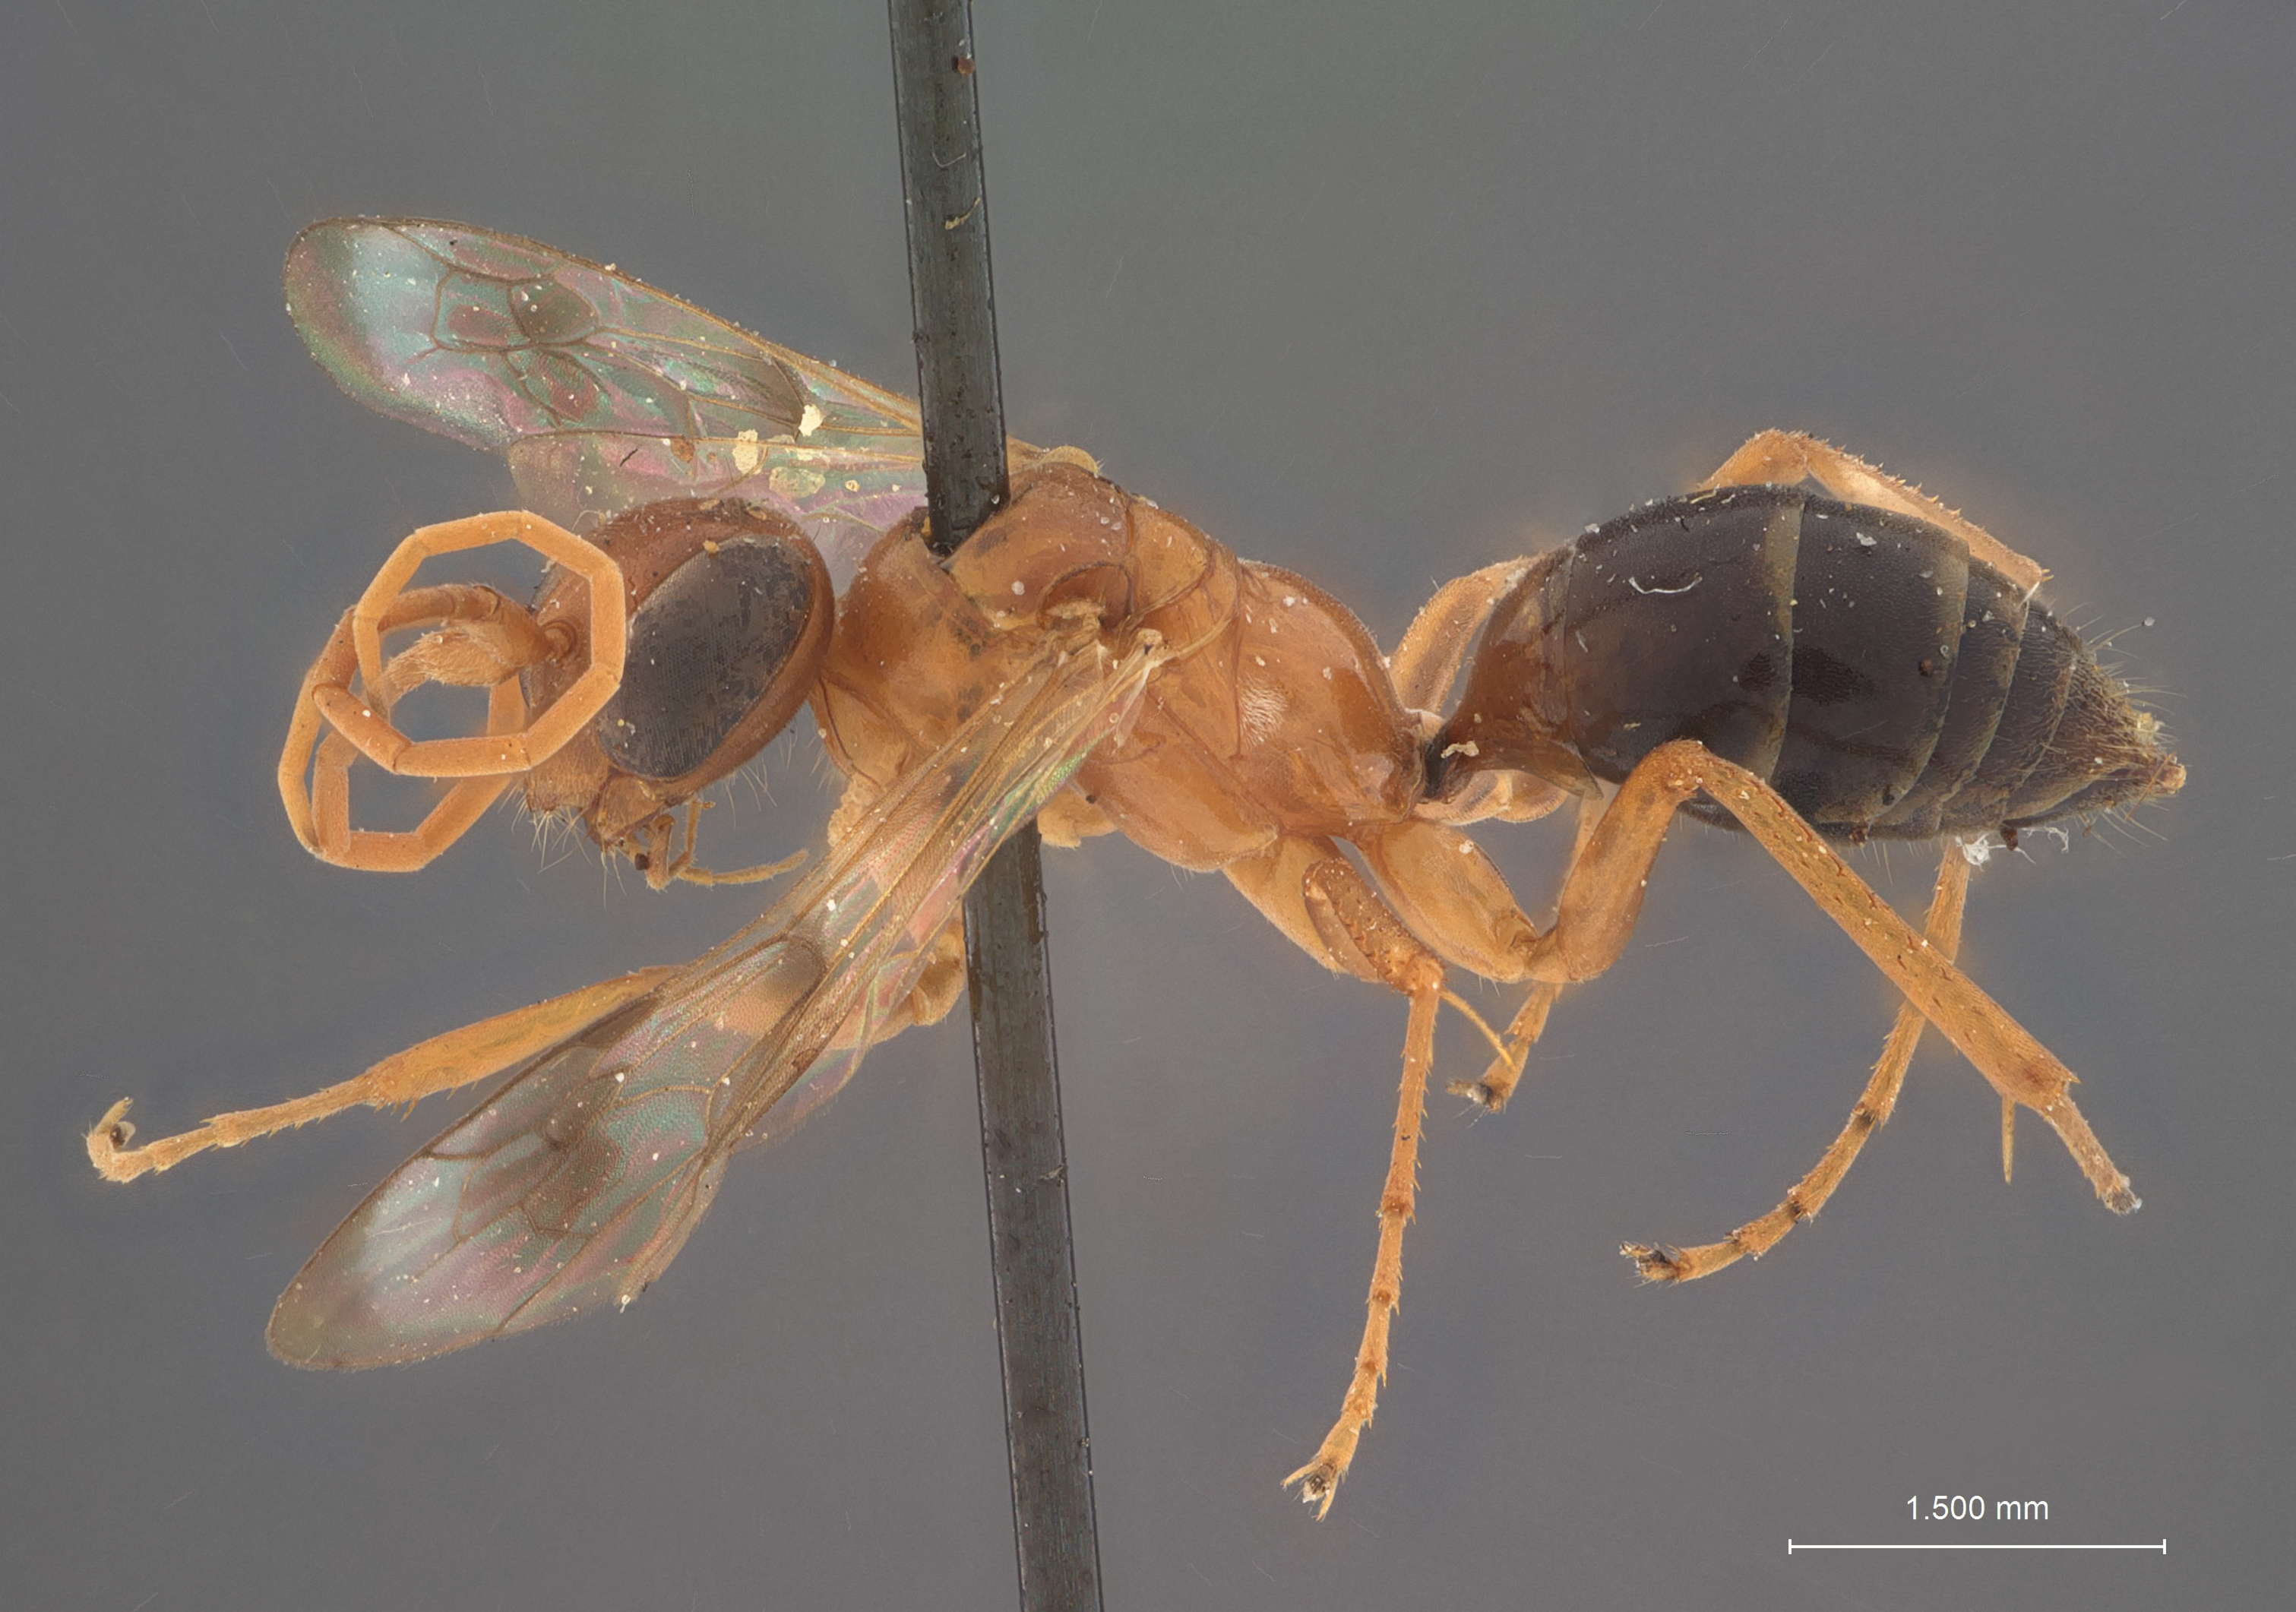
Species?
Ageniella faceta
